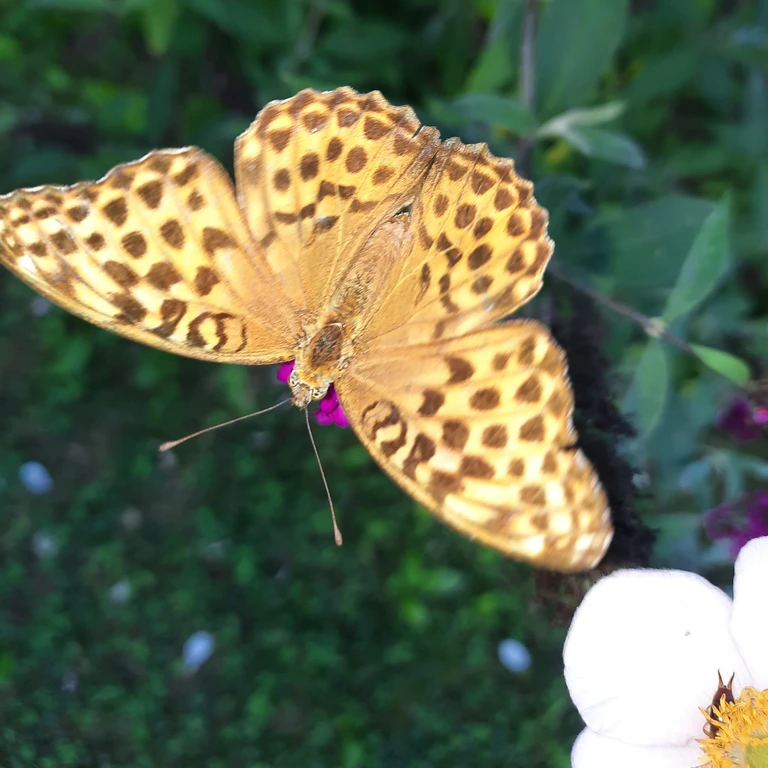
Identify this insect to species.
Argynnis paphia
